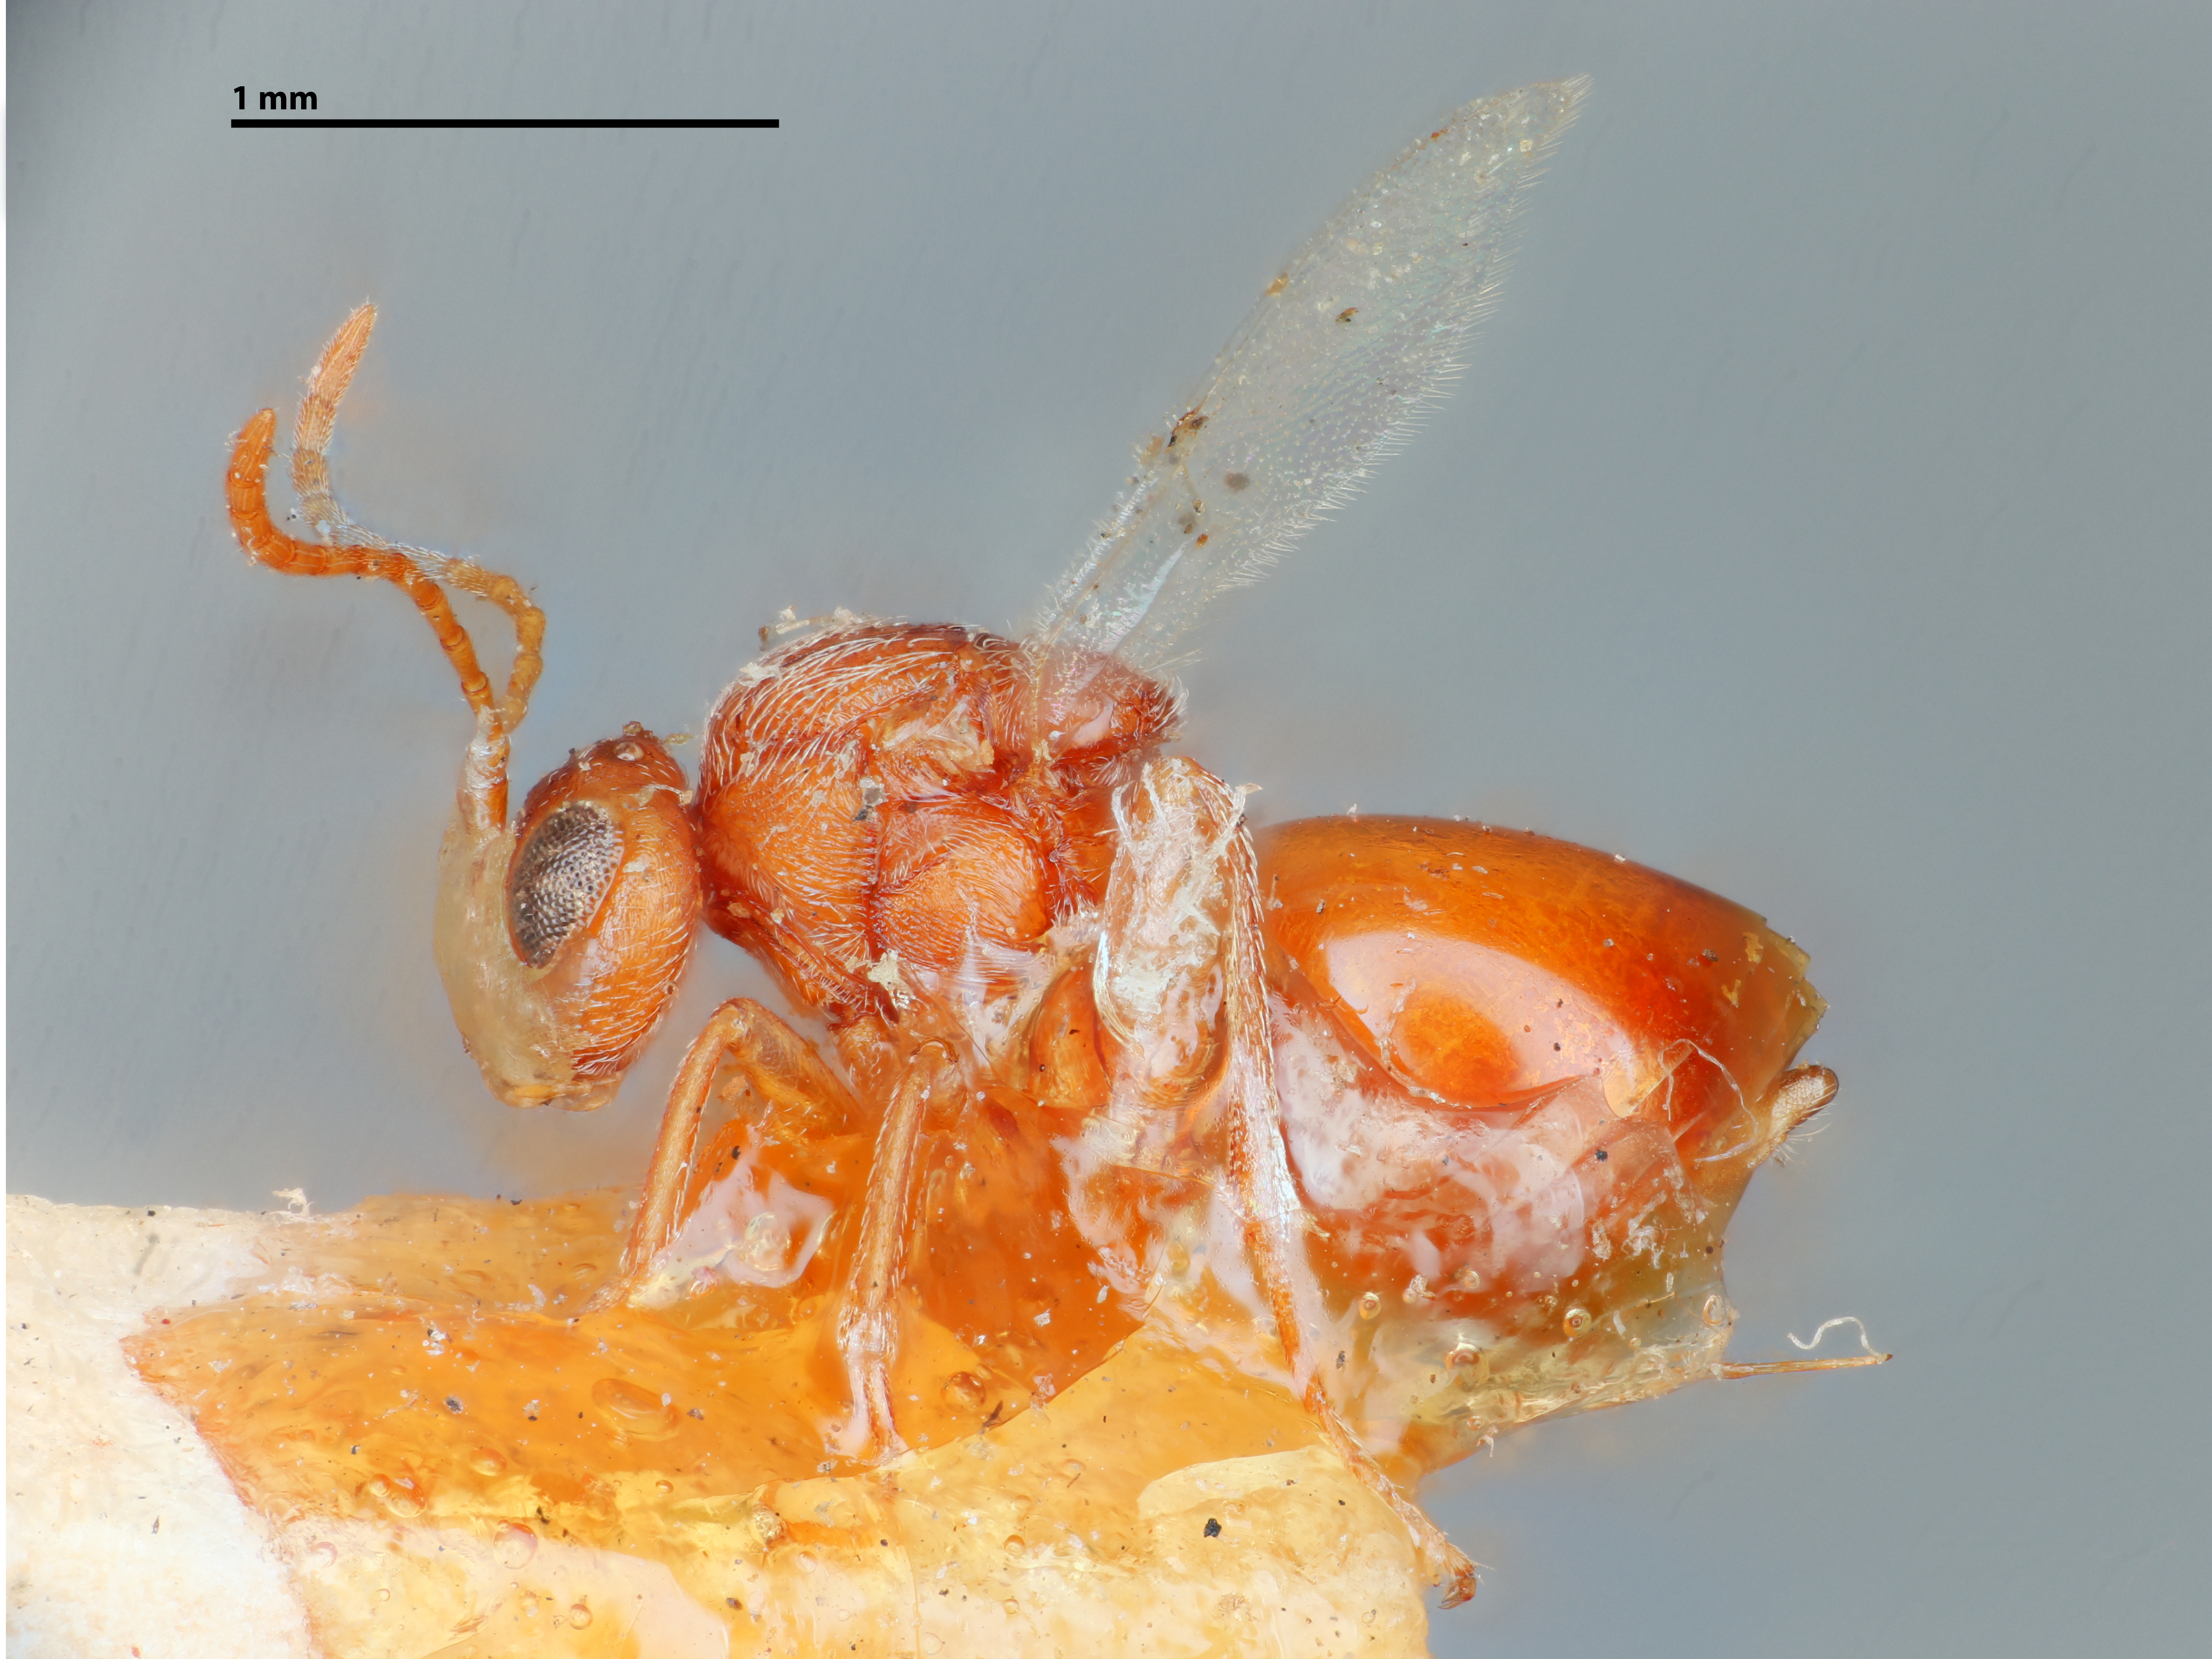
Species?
Andricus calycicola
